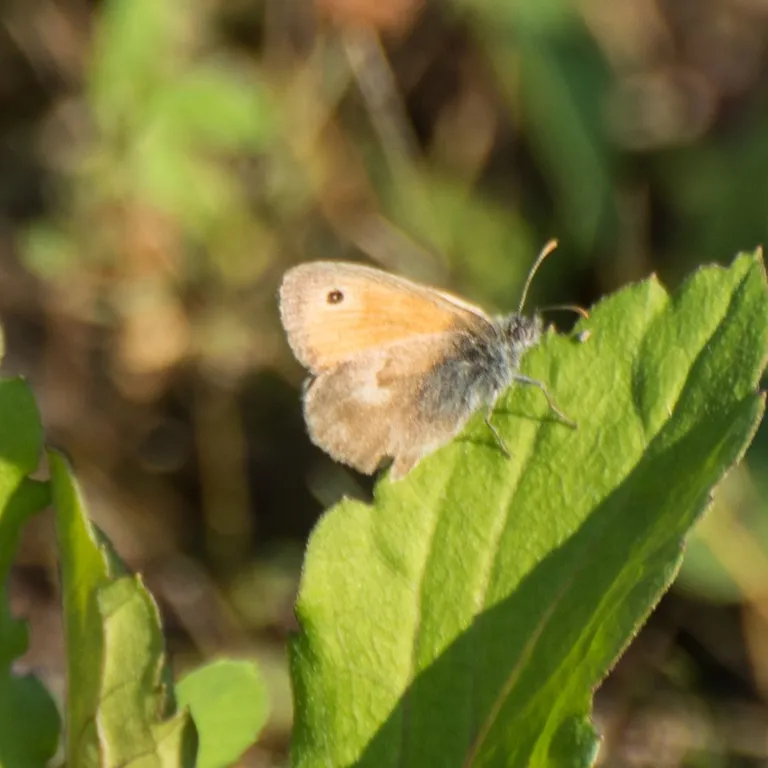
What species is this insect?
Coenonympha pamphilus
